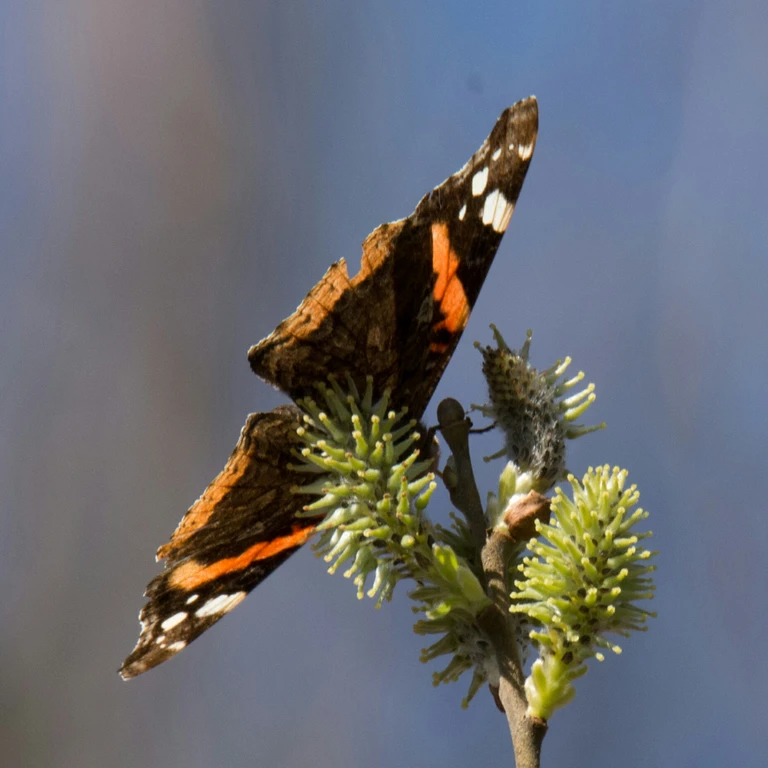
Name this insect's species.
Vanessa atalanta
